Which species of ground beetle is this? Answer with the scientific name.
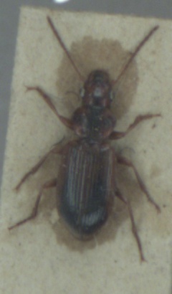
Dicheirotrichus gustavii
